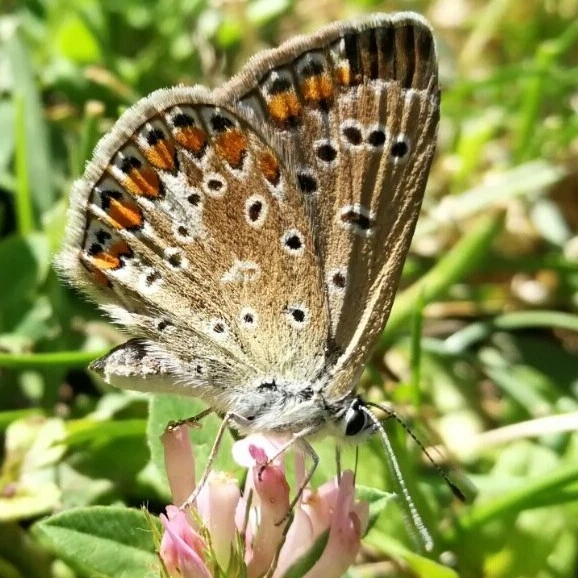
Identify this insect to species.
Polyommatus icarus
